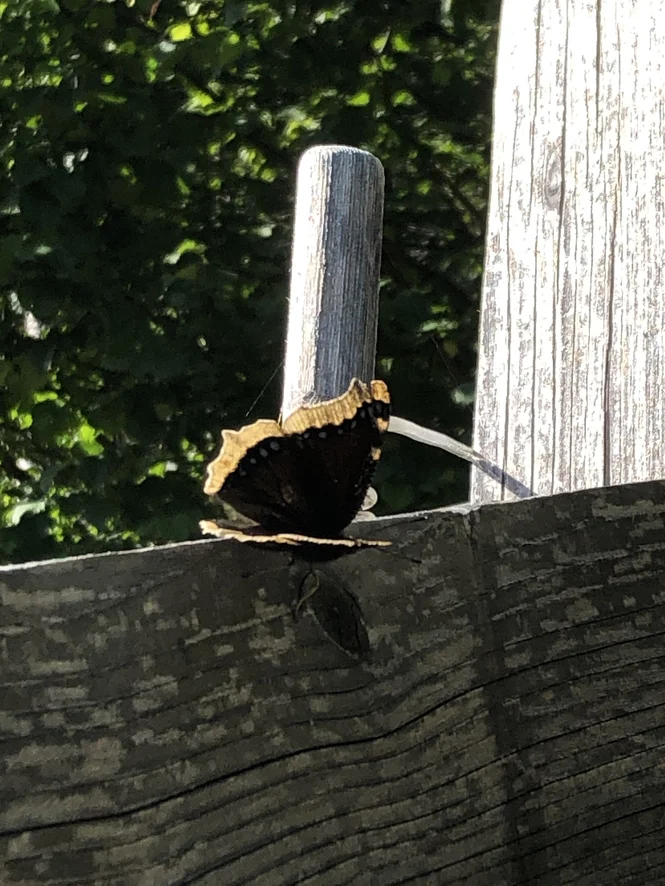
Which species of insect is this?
Nymphalis antiopa
